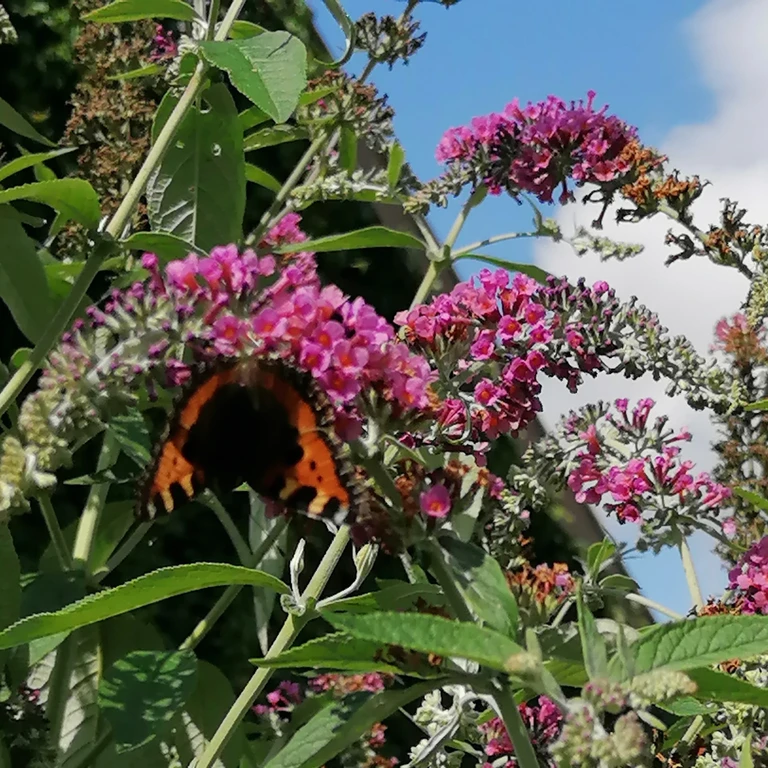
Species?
Aglais urticae
